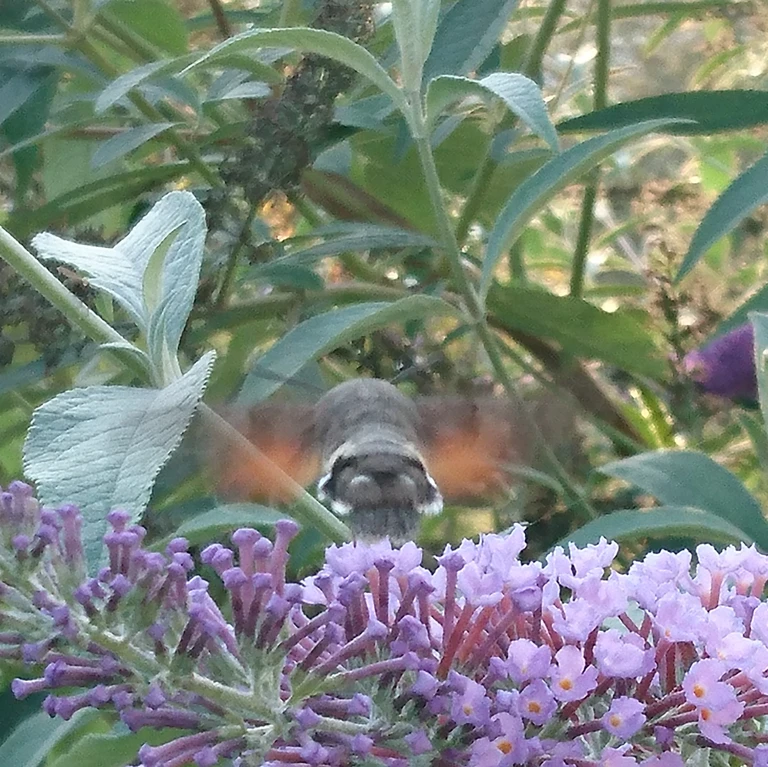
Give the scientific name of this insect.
Macroglossum stellatarum
